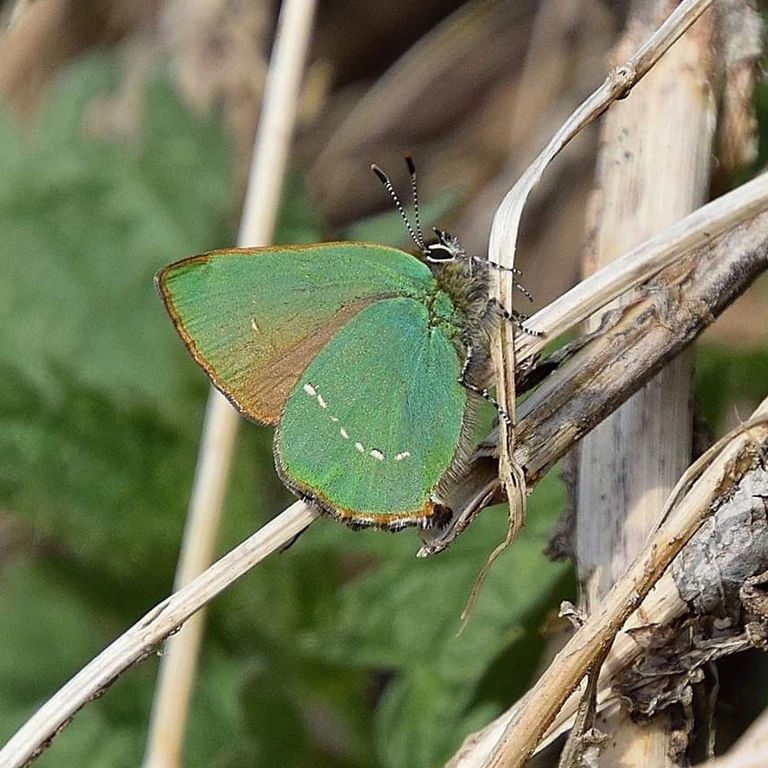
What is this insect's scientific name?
Callophrys rubi
